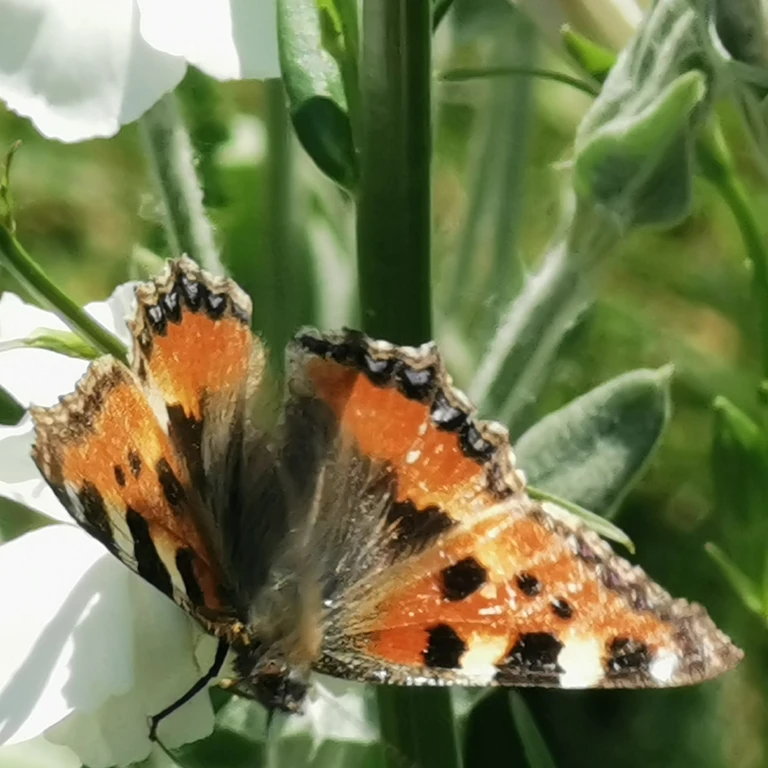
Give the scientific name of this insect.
Aglais urticae
